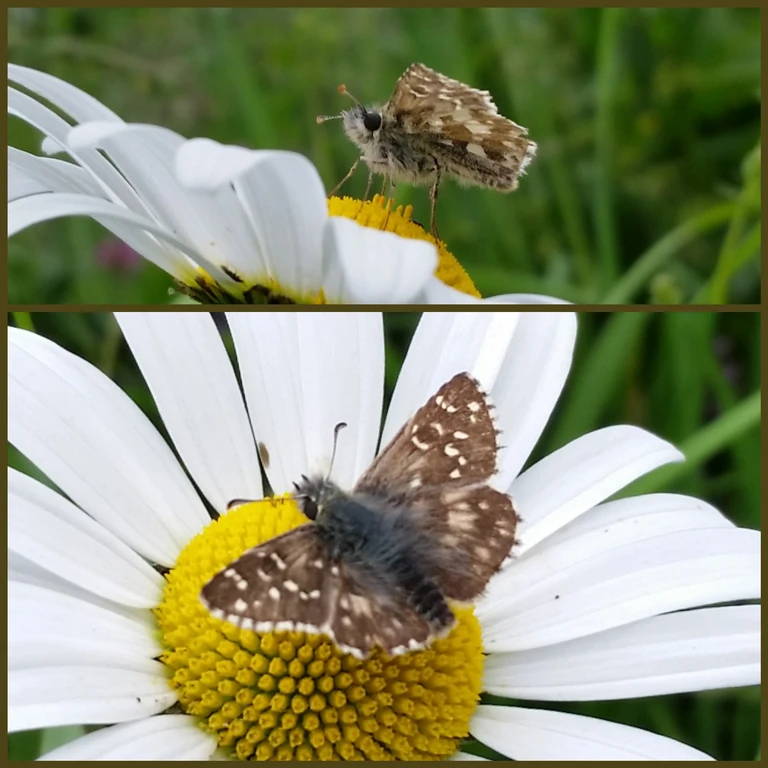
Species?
Pyrgus armoricanus
